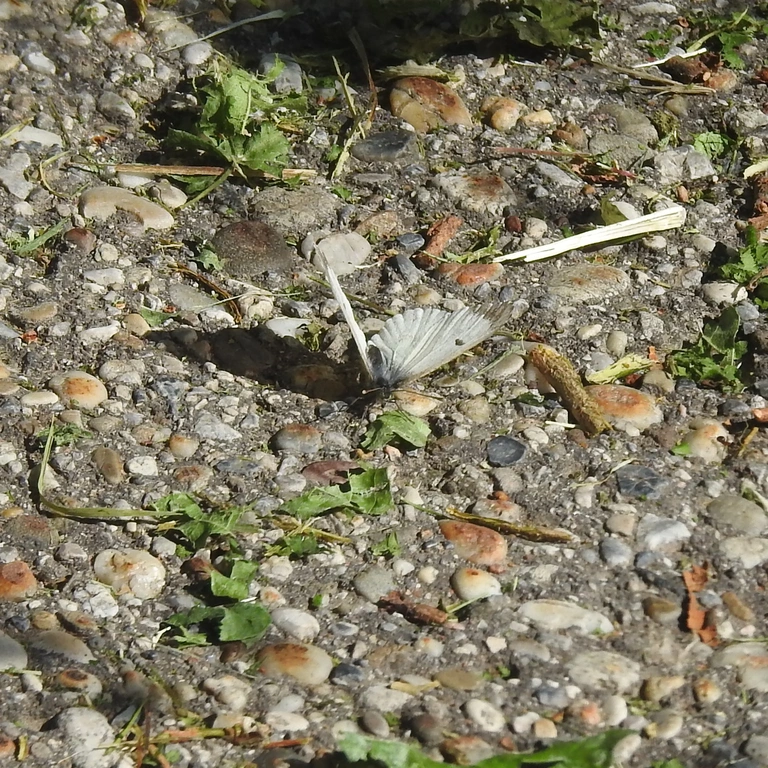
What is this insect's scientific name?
Anthocharis cardamines
